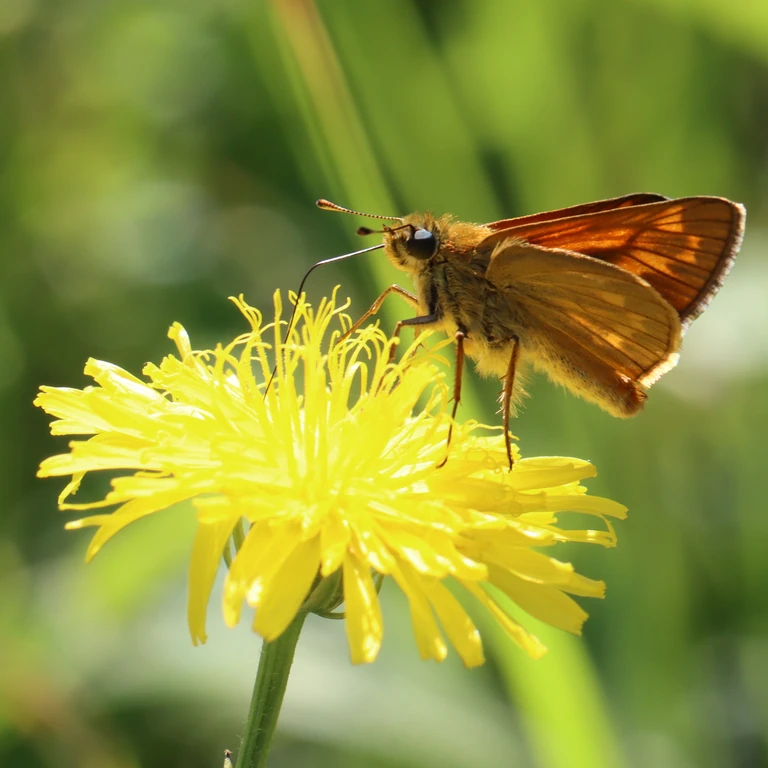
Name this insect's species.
Ochlodes sylvanus (also Ochlodes venata)
